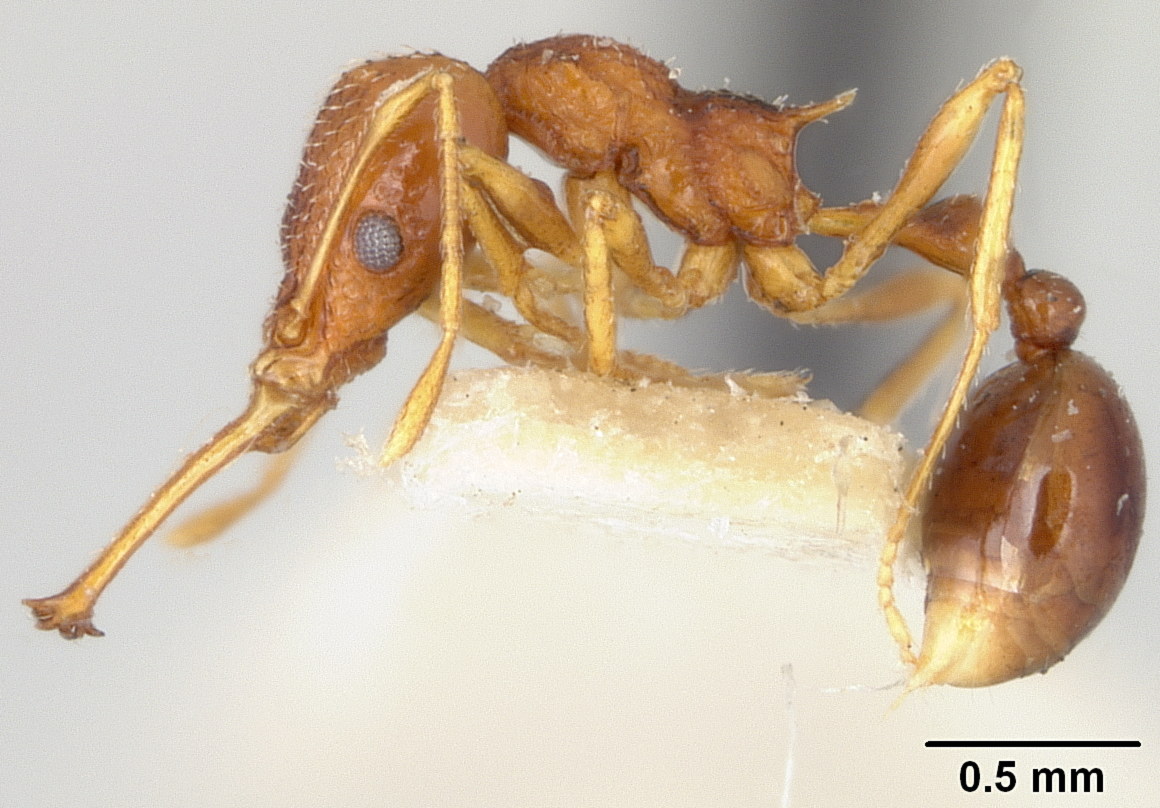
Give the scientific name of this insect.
Acanthognathus lentus
